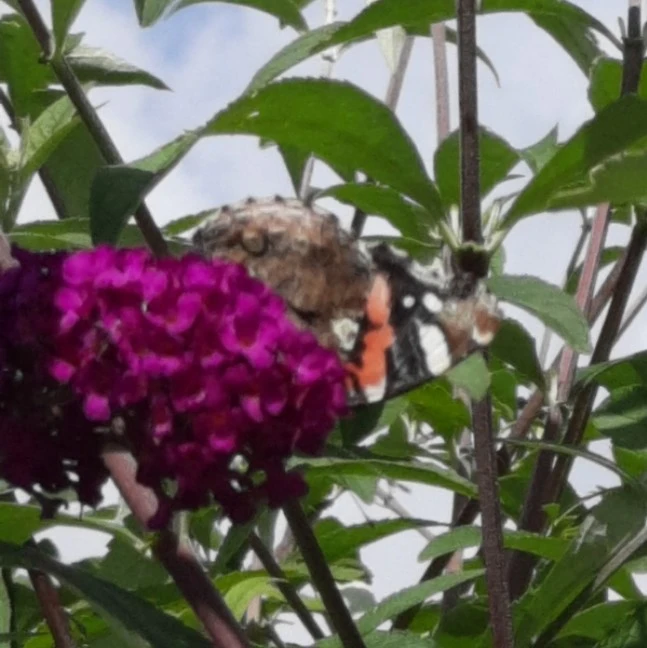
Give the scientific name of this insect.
Vanessa atalanta
